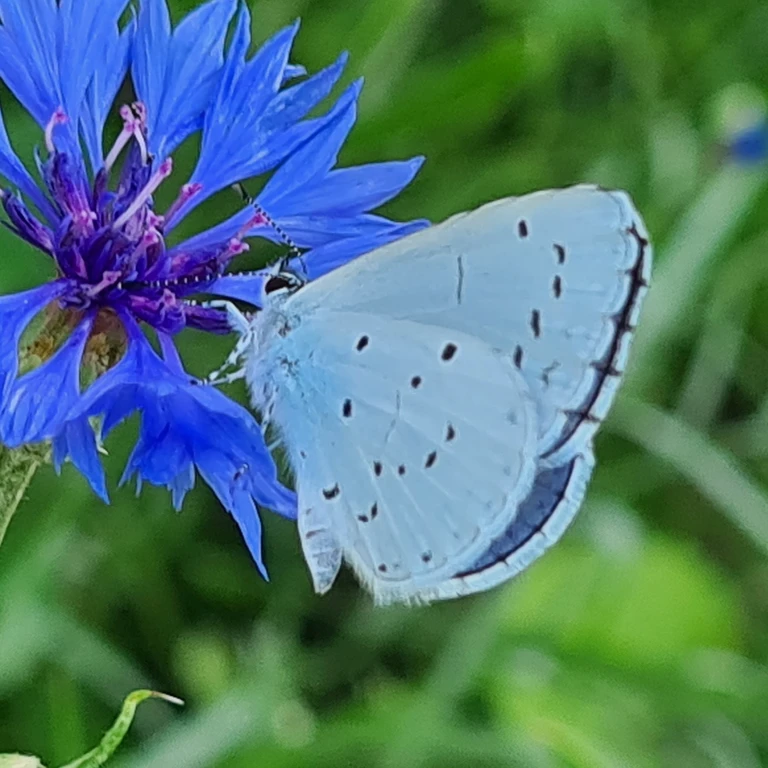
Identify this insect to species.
Celastrina argiolus
